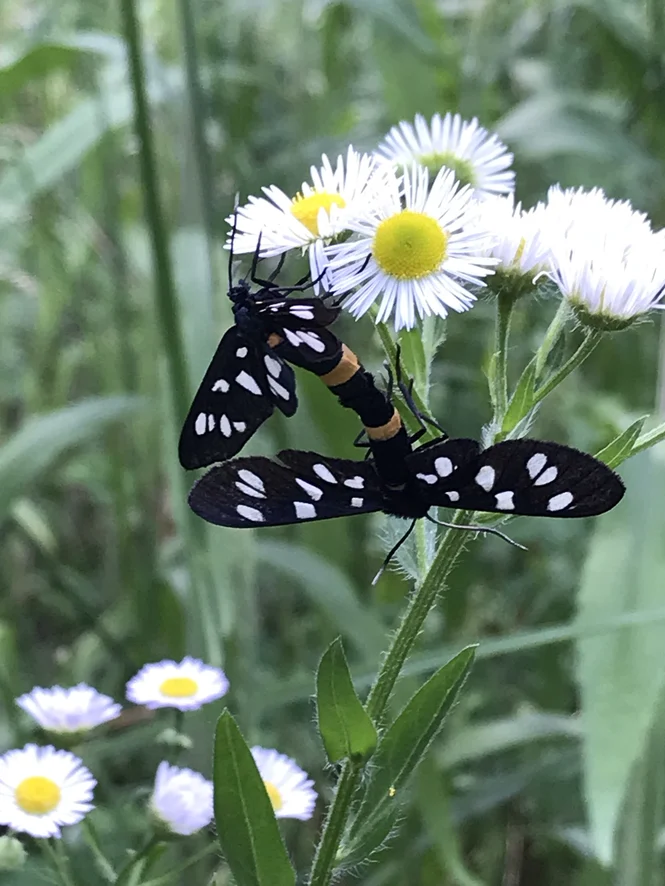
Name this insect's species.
Amata phegea
